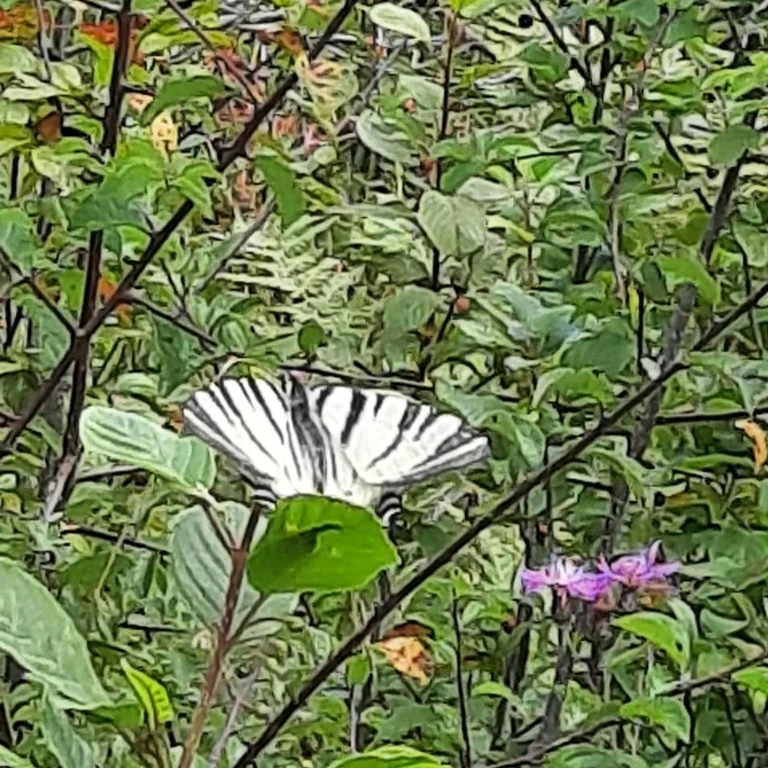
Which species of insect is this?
Iphiclides podalirius
